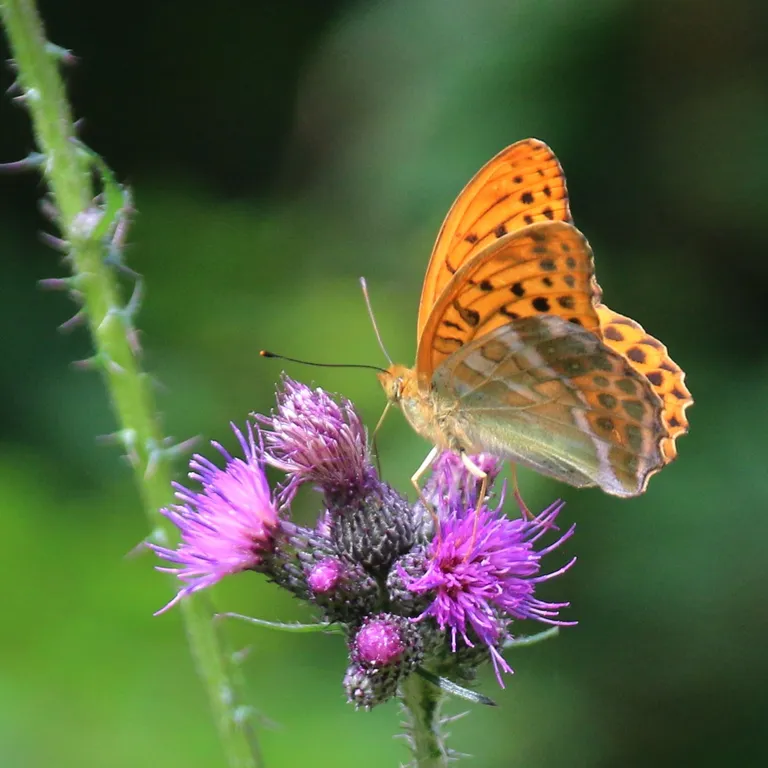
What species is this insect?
Argynnis paphia
